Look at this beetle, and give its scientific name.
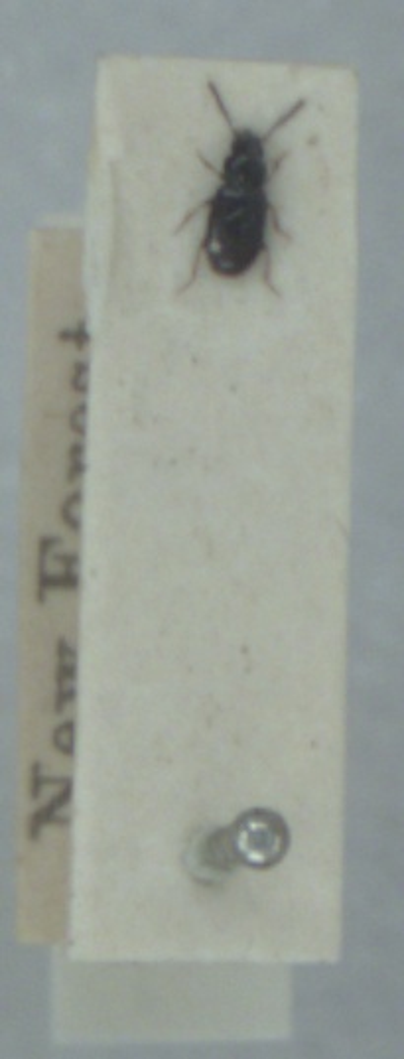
Elaphropus walkerianus
